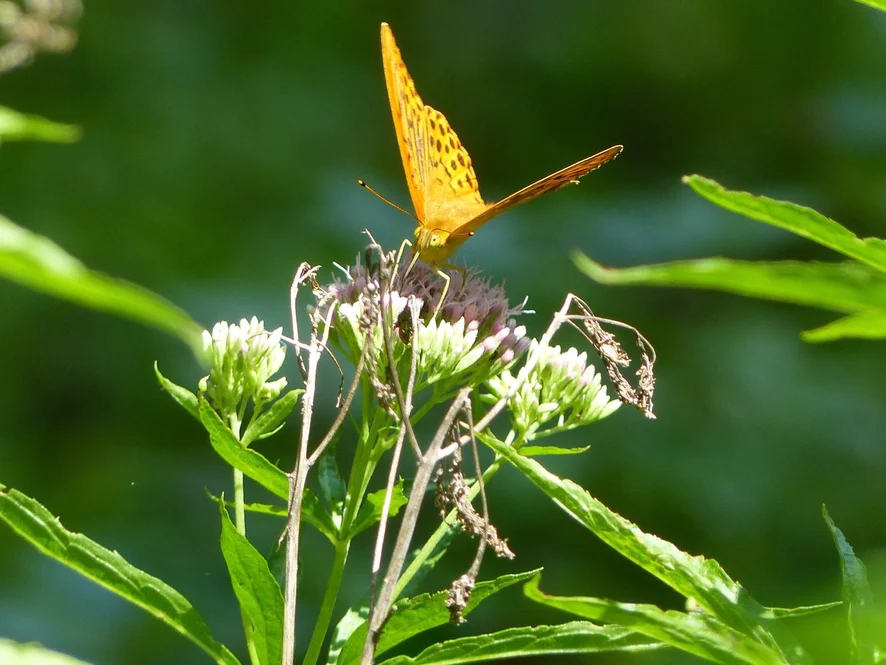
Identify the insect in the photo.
Argynnis paphia
